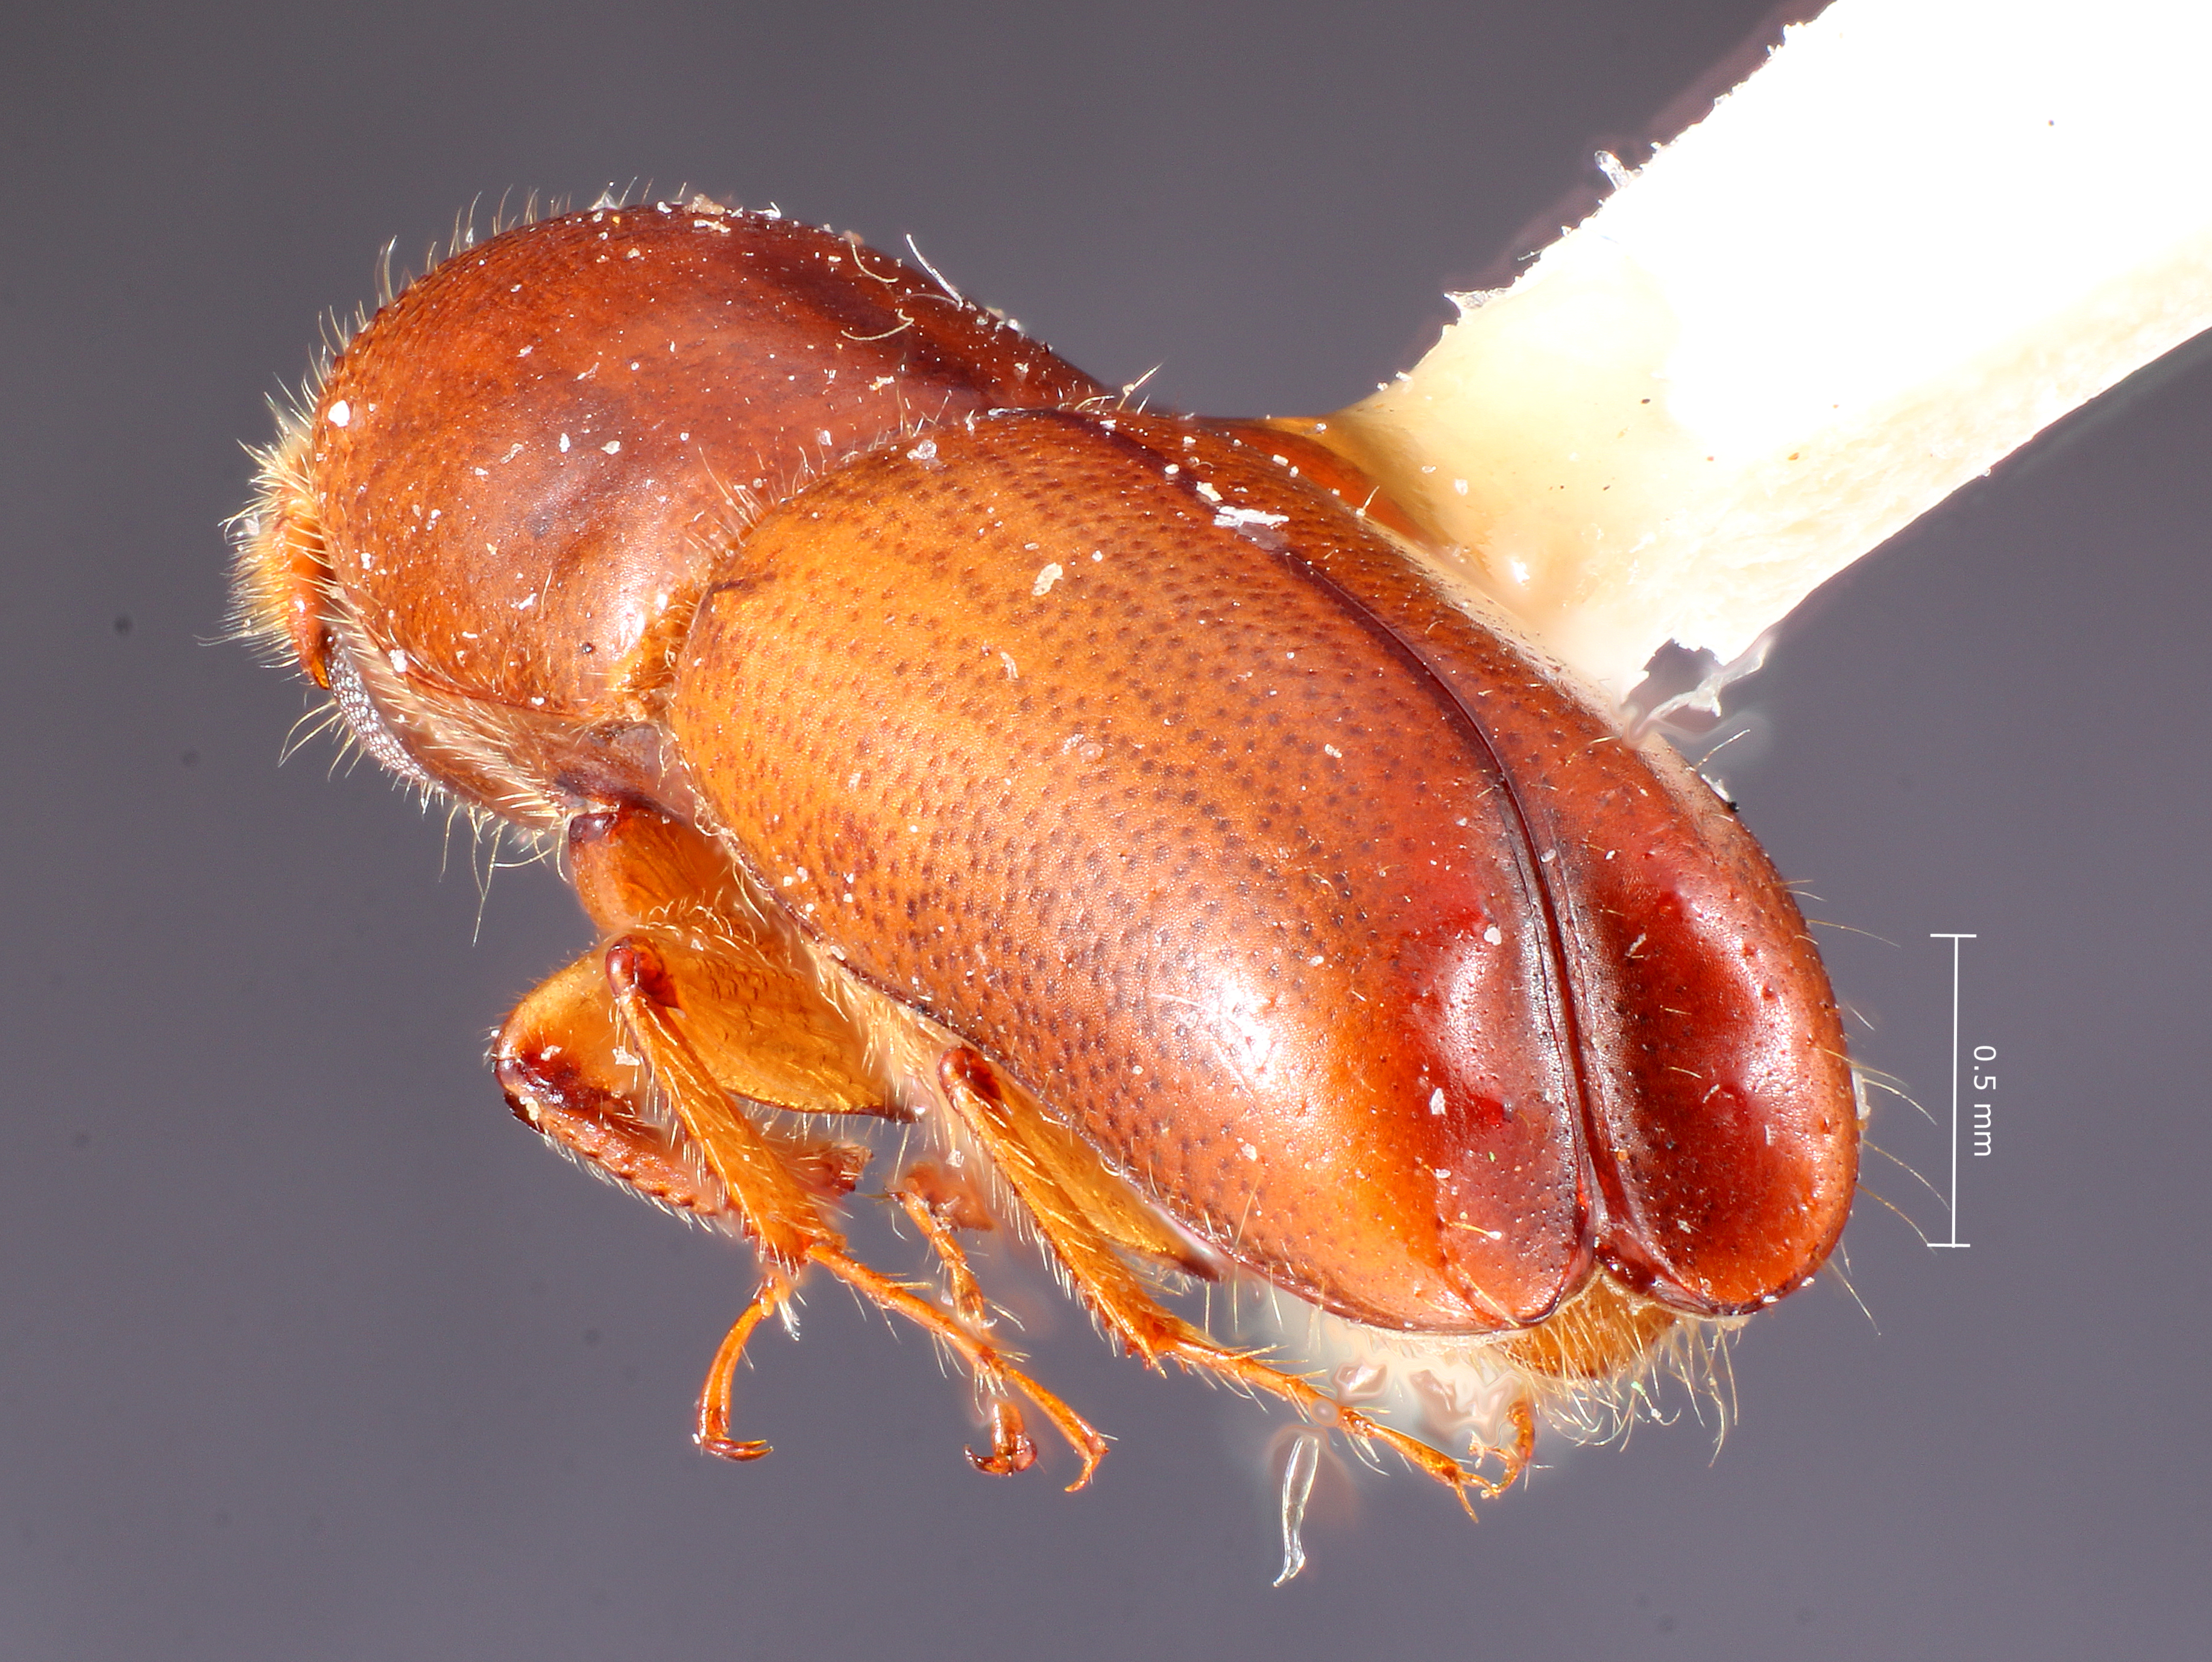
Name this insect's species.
Monarthrum nevermanni
